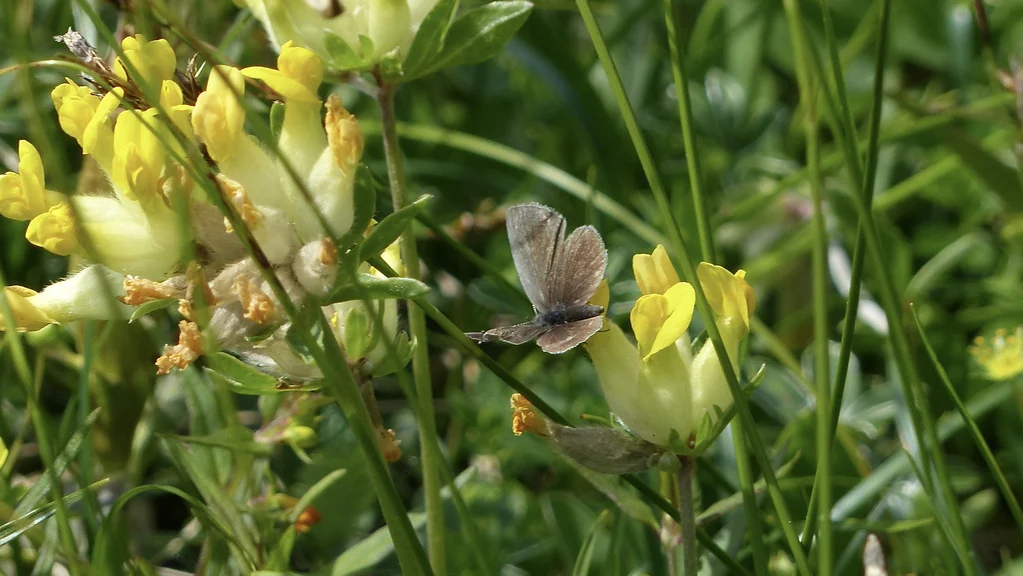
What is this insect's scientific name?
Cupido minimus
